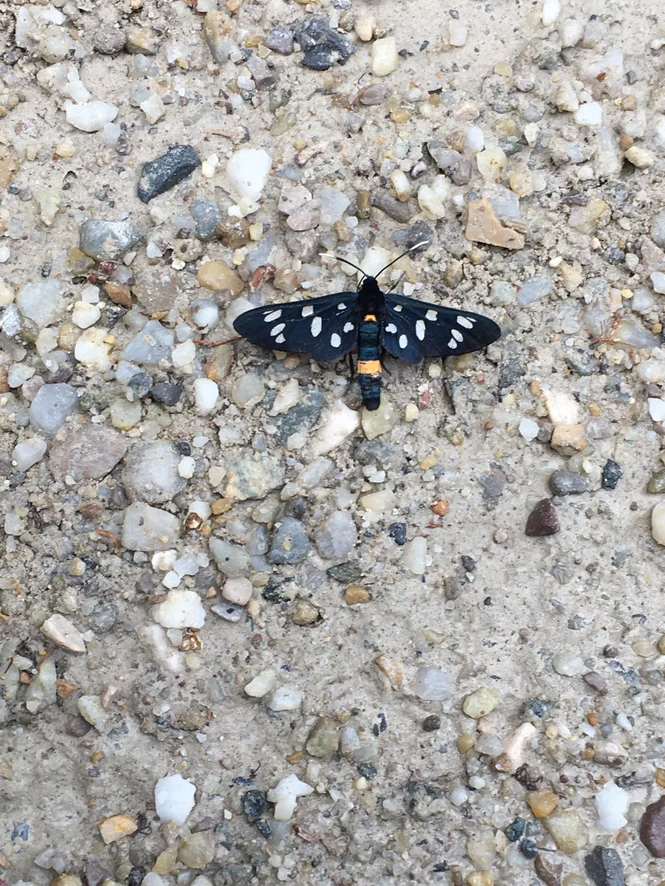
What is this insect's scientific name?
Amata phegea
